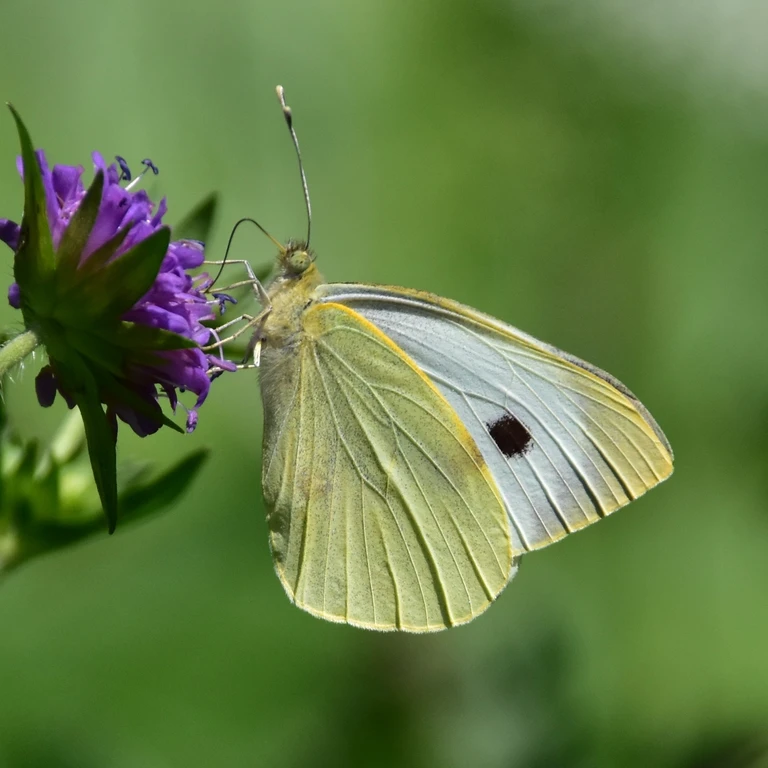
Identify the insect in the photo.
Pieris brassicae
